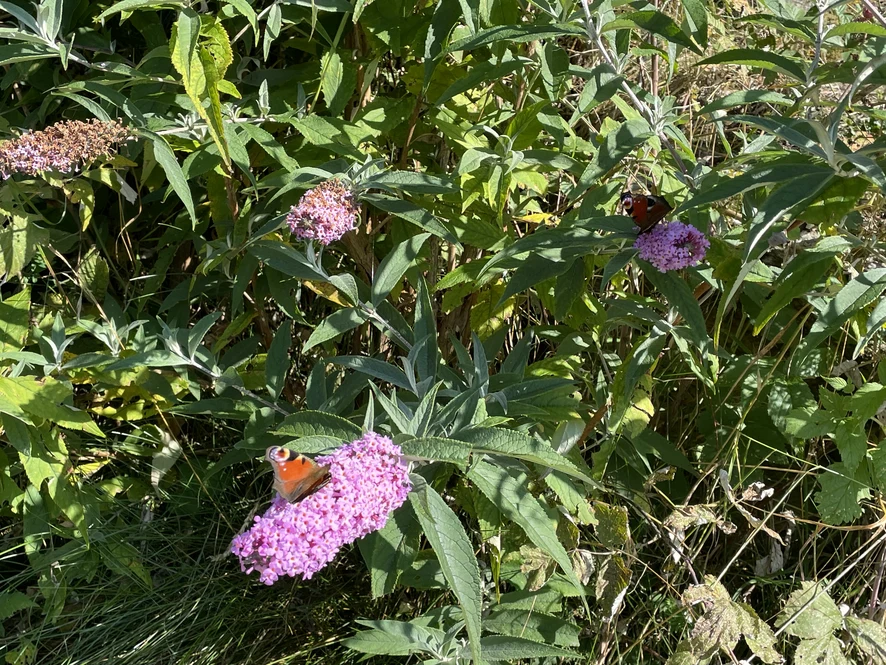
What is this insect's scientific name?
Aglais io
